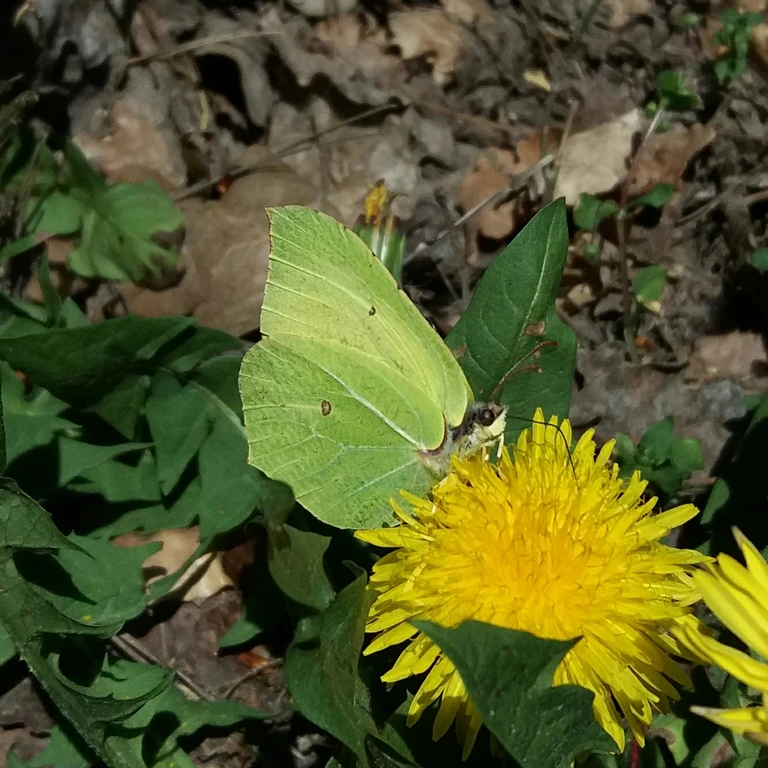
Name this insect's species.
Gonepteryx rhamni
